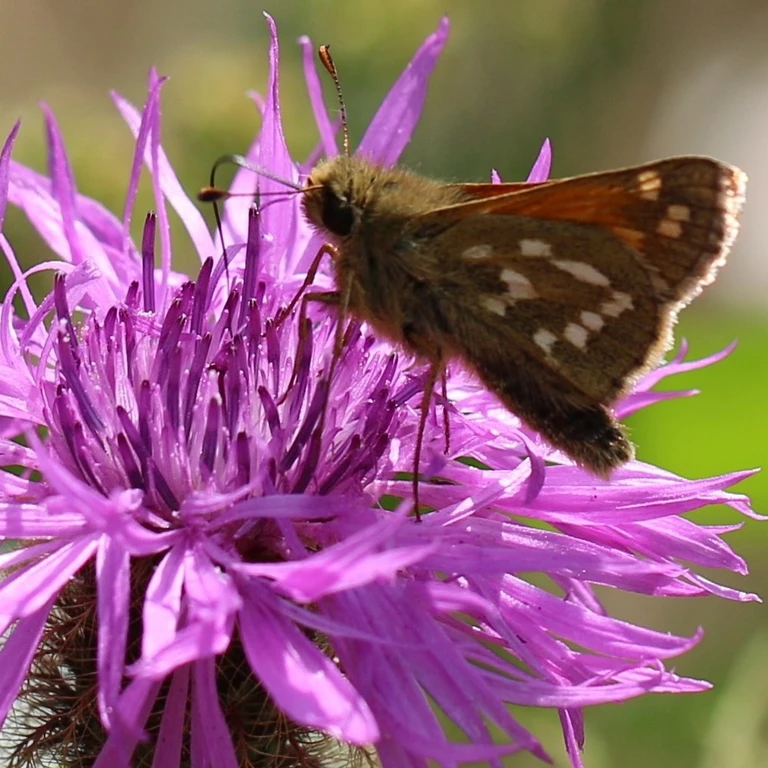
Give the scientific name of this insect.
Hesperia comma
